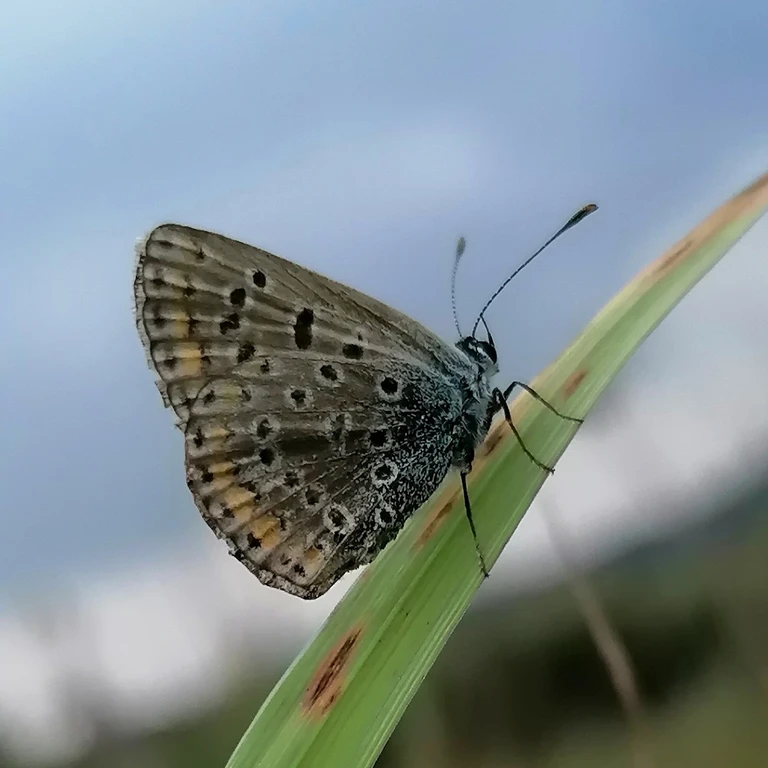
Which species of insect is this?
Polyommatus icarus
